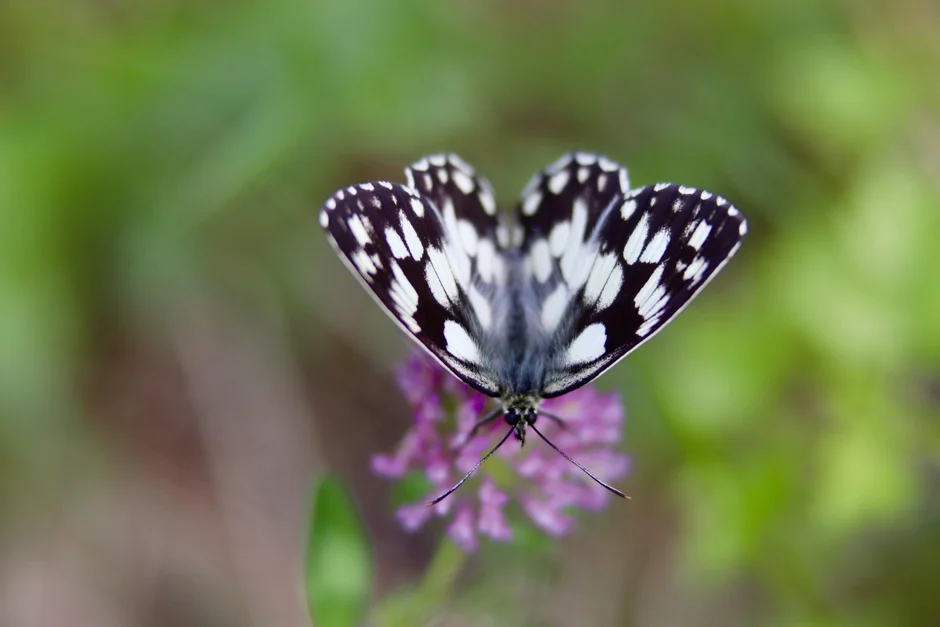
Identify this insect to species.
Melanargia galathea
